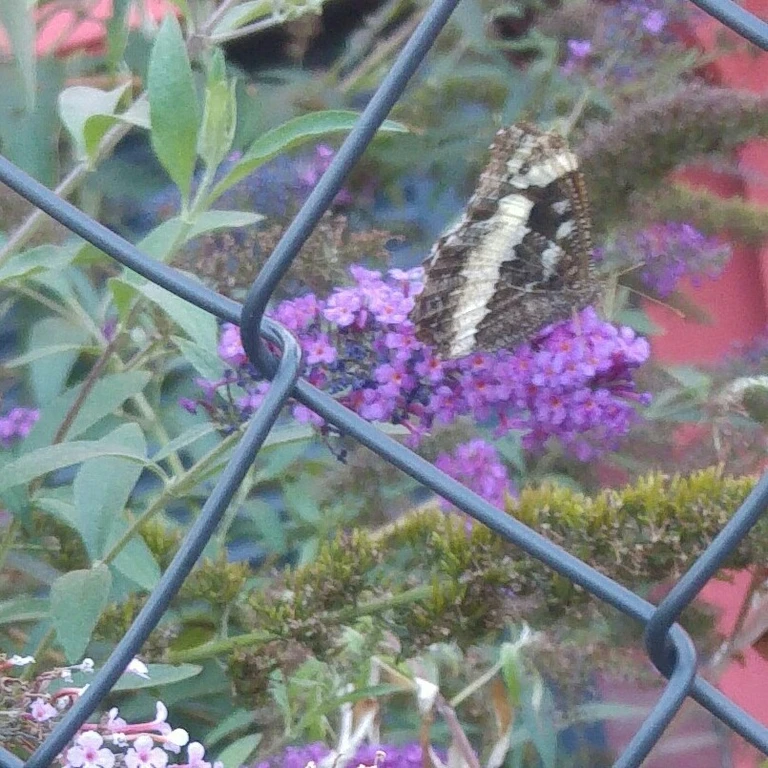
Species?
Brintesia circe
